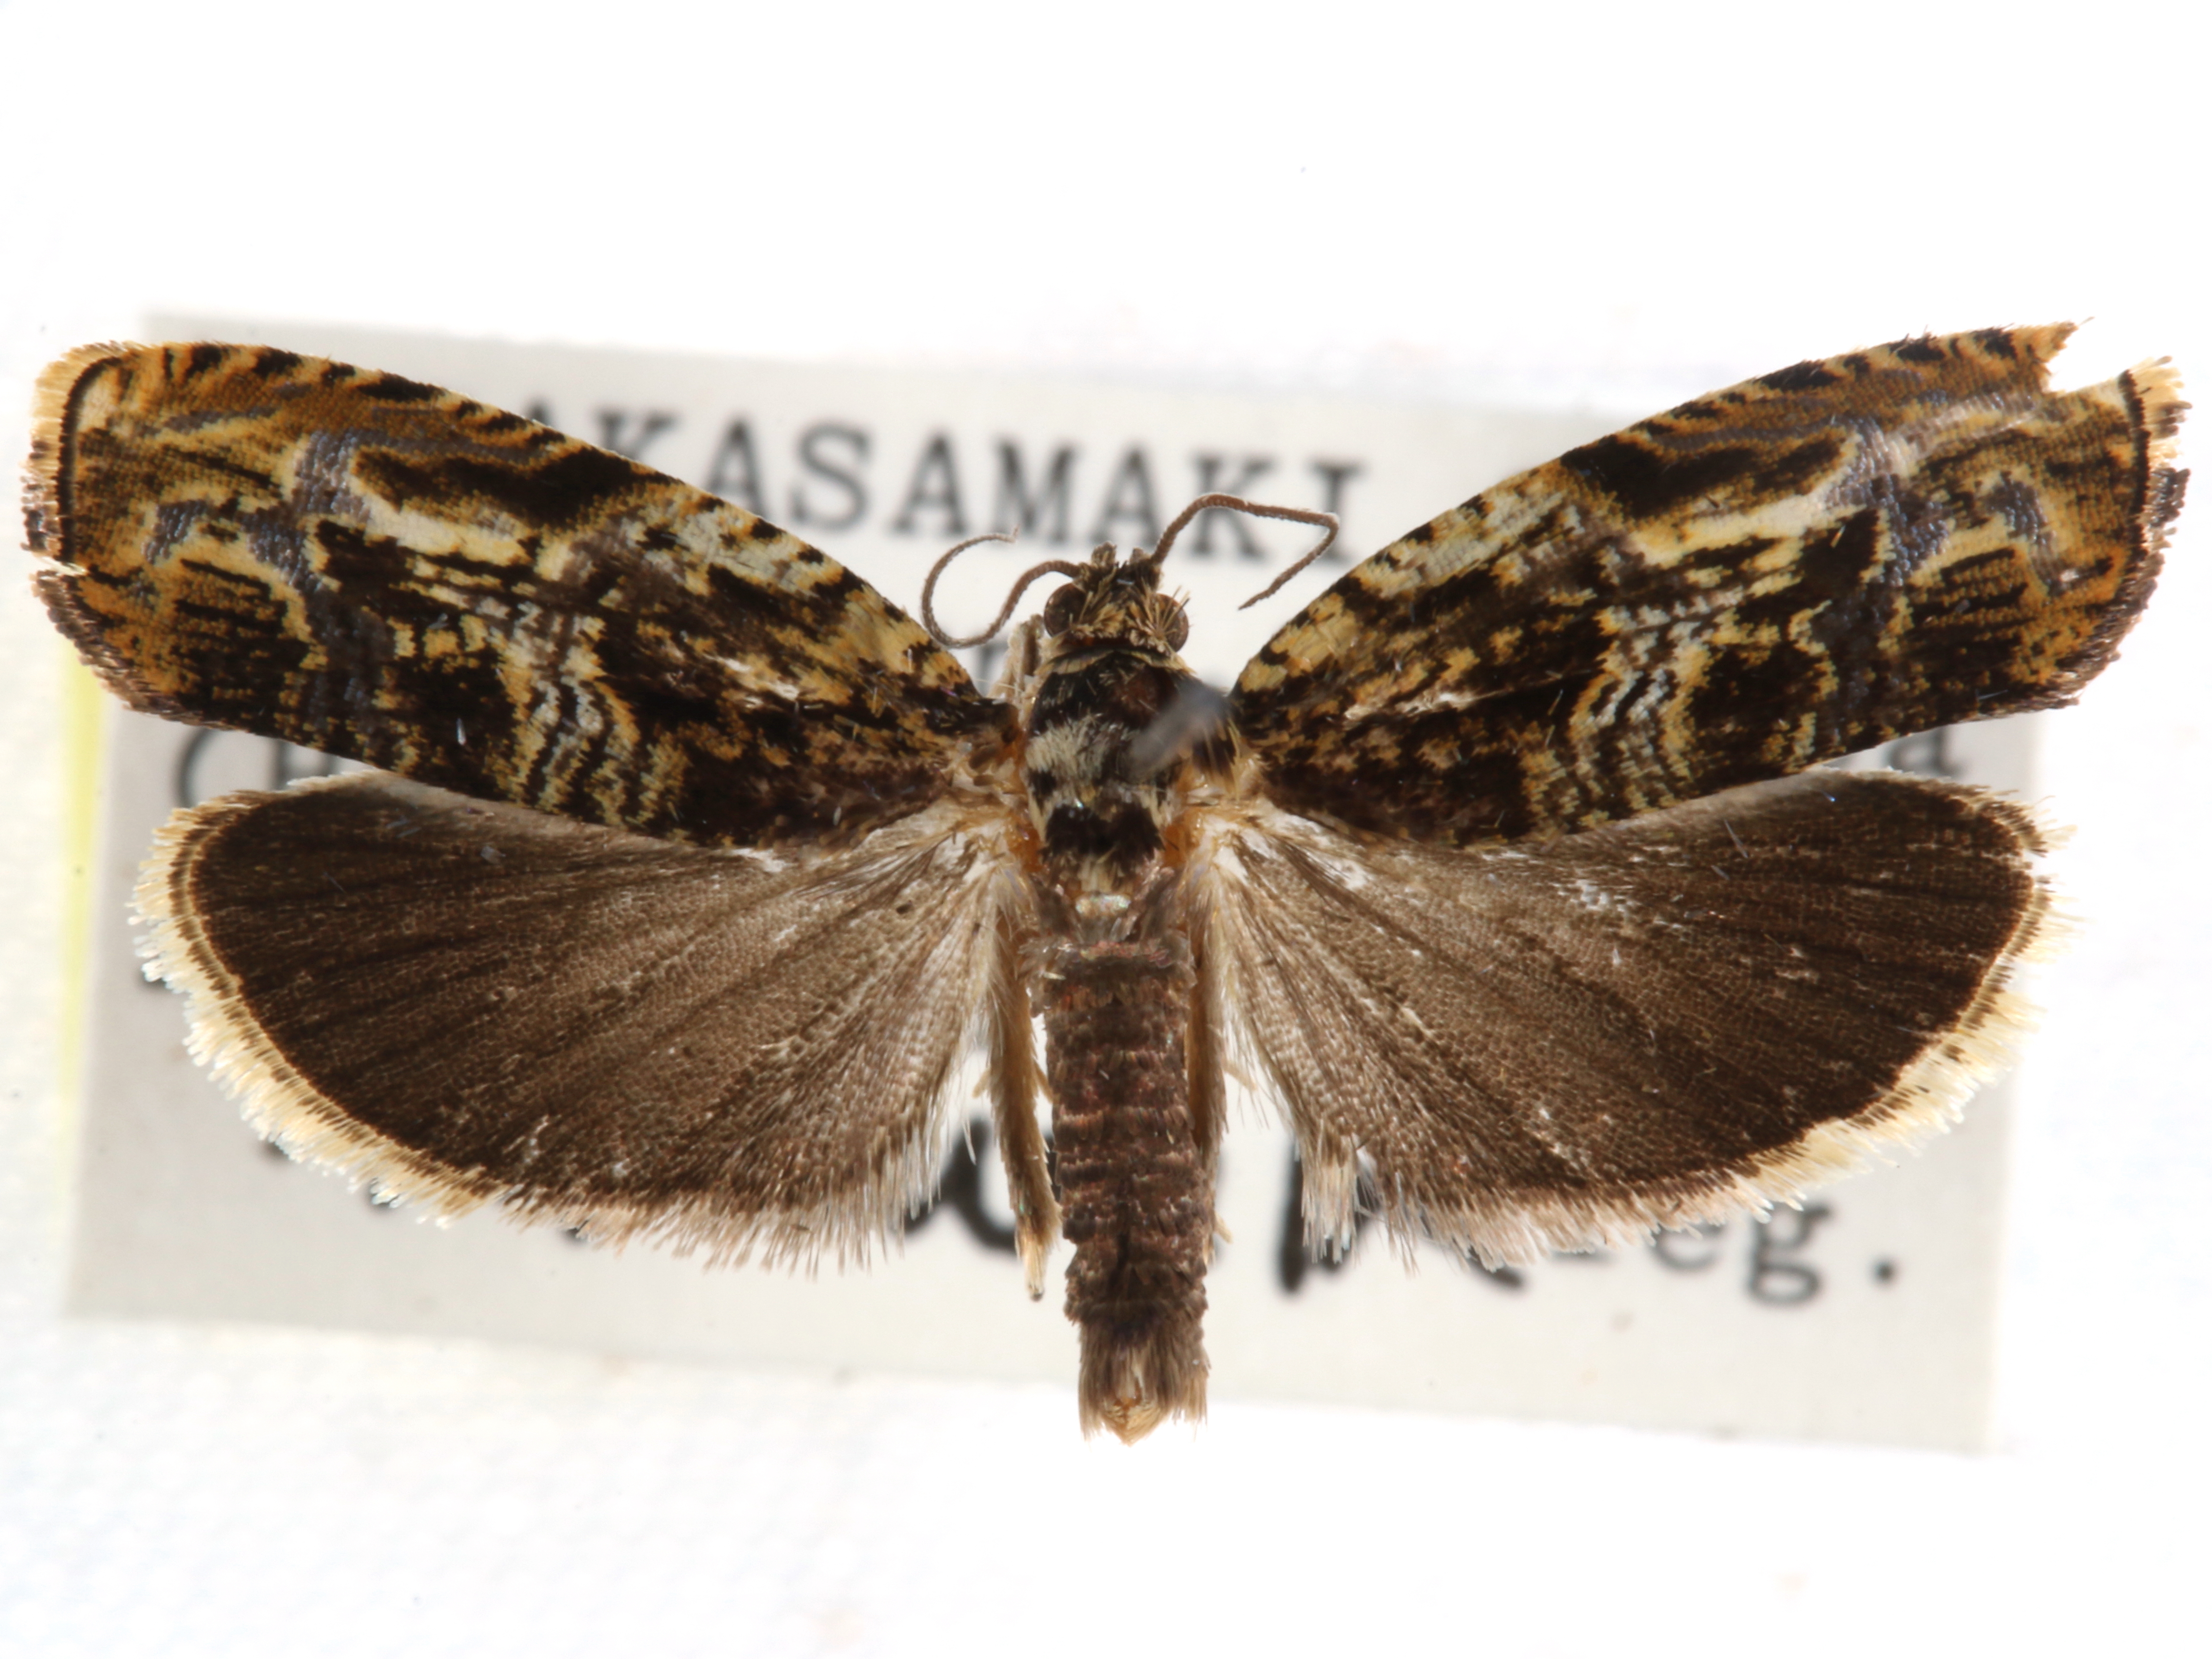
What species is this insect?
Pseudohedya cincinna
